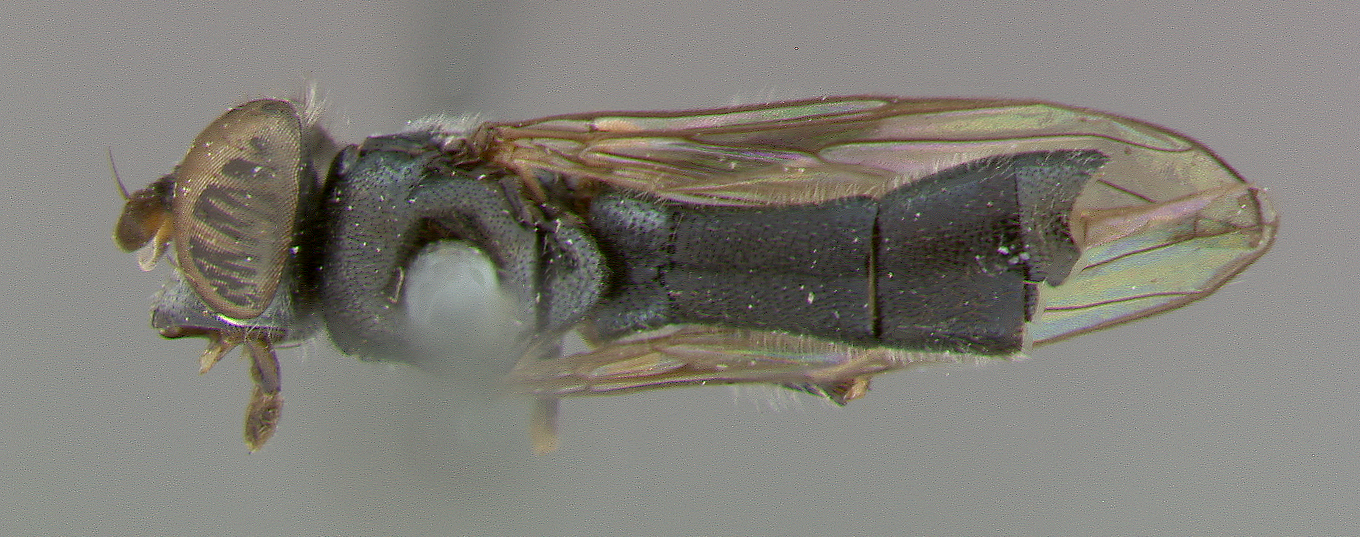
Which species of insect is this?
Neoascia minuta
